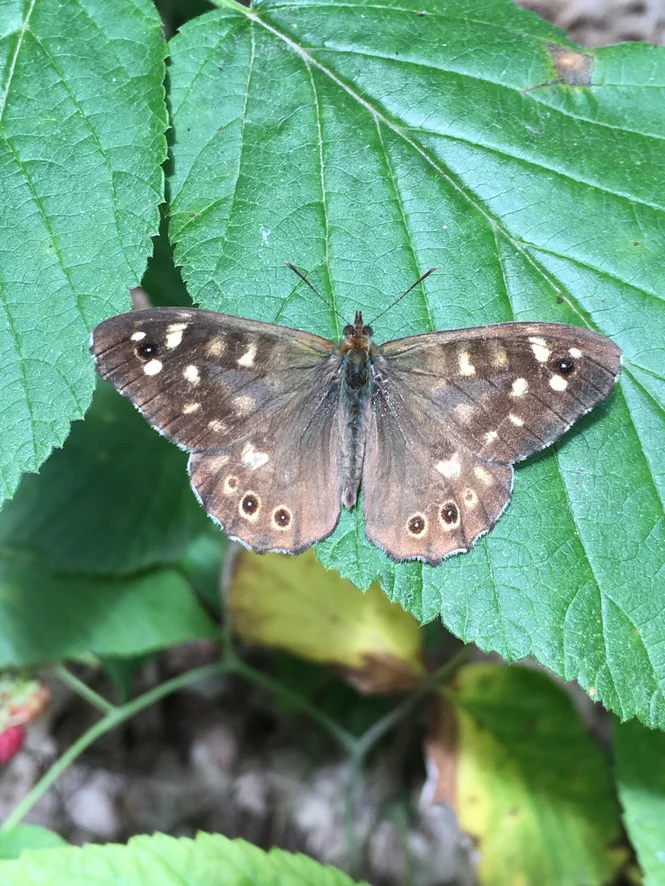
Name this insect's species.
Pararge aegeria
